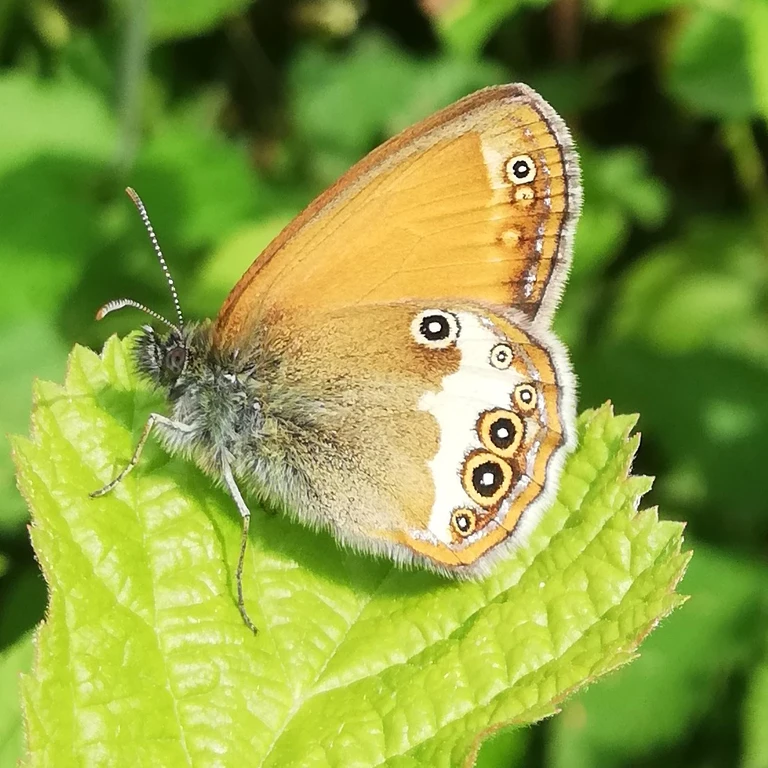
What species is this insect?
Coenonympha arcania
